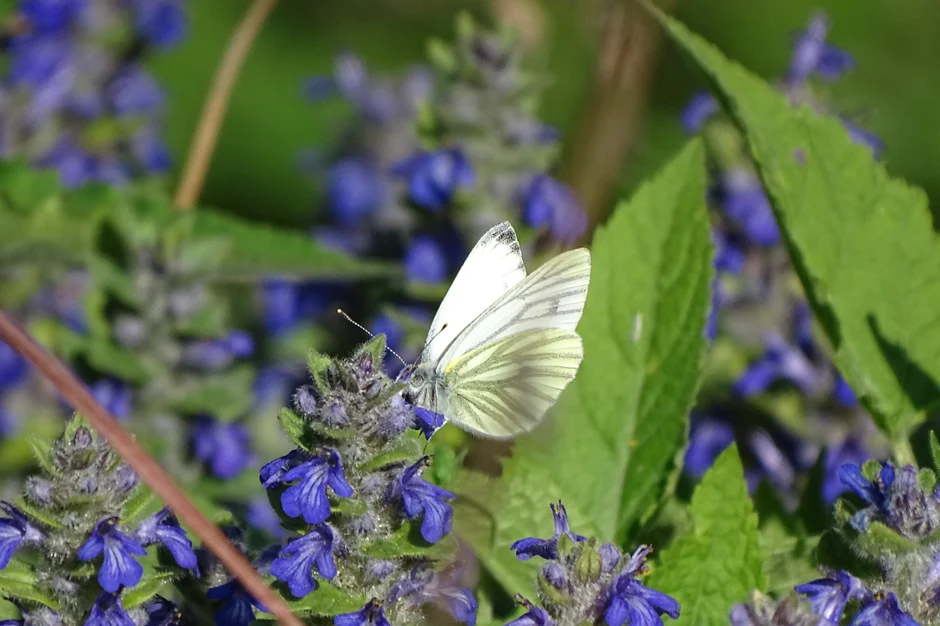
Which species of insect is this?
Pieris napi
